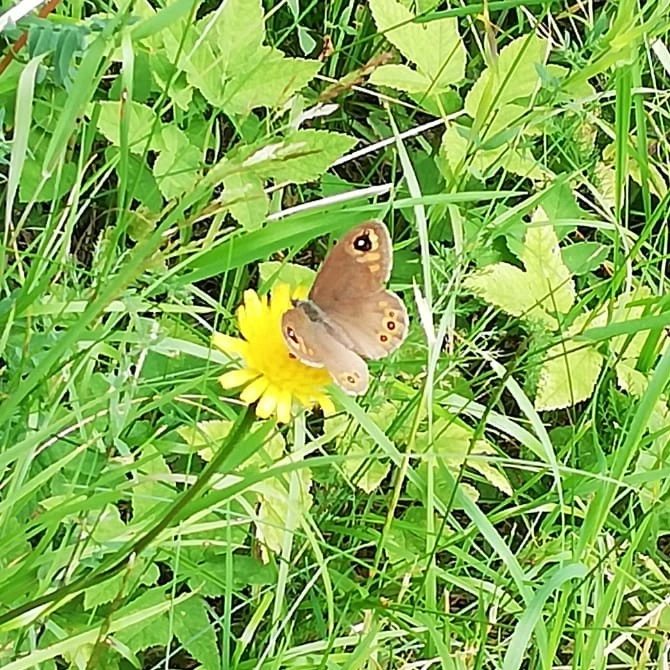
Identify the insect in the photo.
Lasiommata maera (also Pararge maera)
